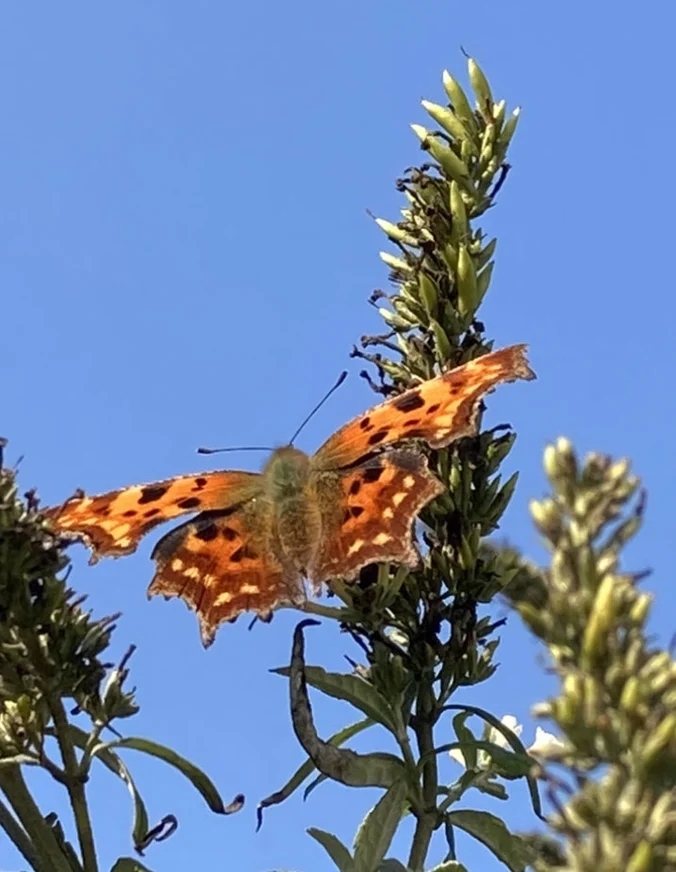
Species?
Polygonia c-album
